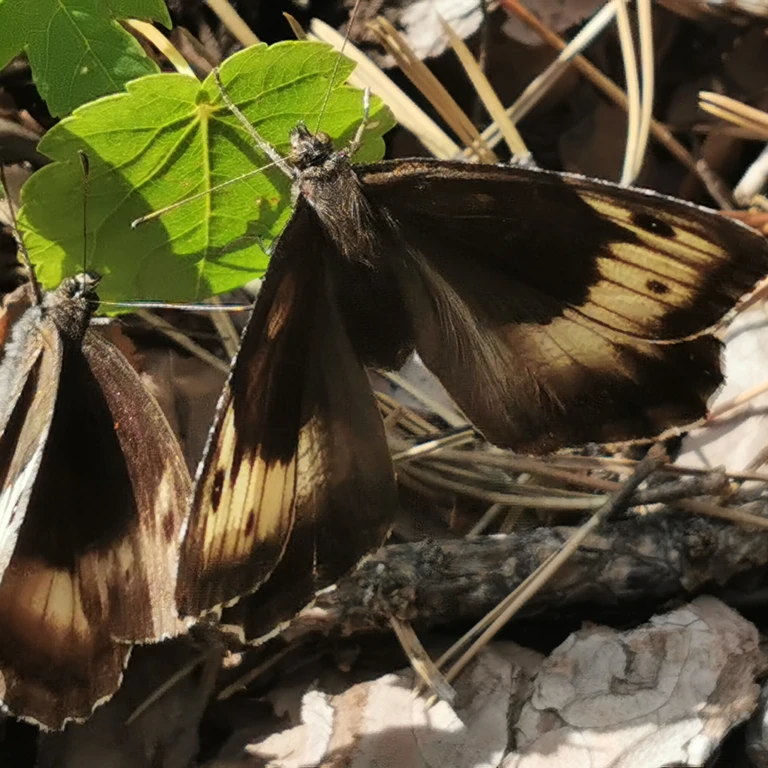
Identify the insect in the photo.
Hipparchia alcyone
